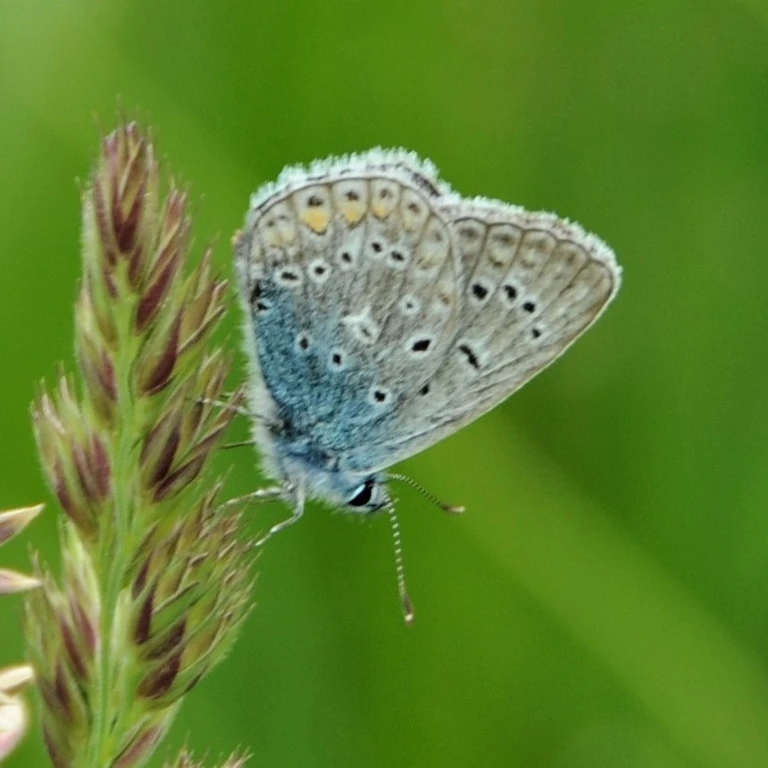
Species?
Polyommatus icarus
